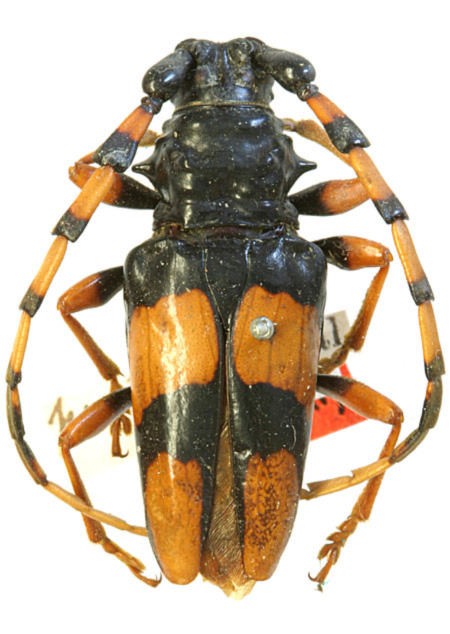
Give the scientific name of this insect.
Dendrobias peninsularis
